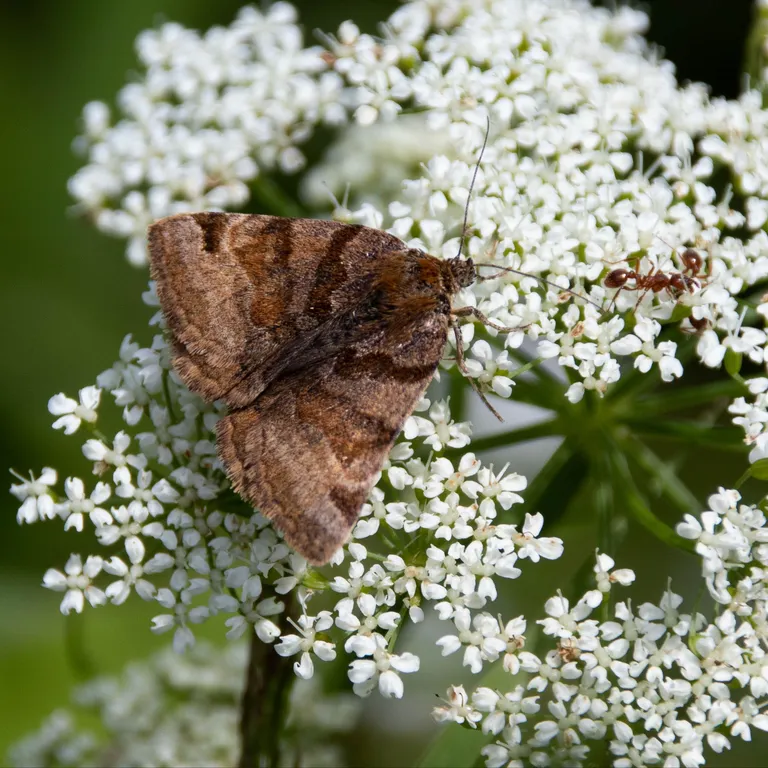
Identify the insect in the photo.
Euclidia glyphica
